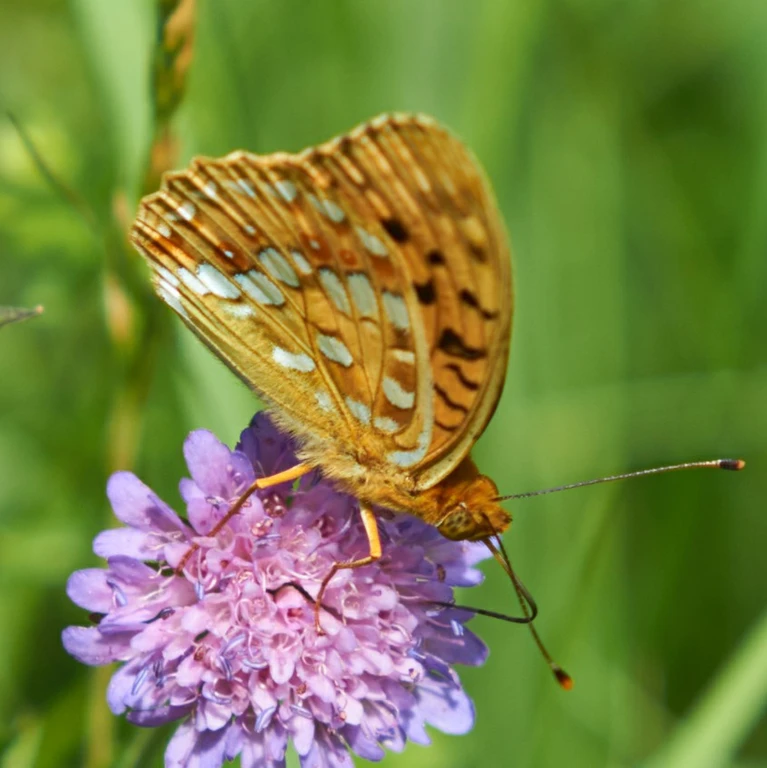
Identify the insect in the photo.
Fabriciana adippe
